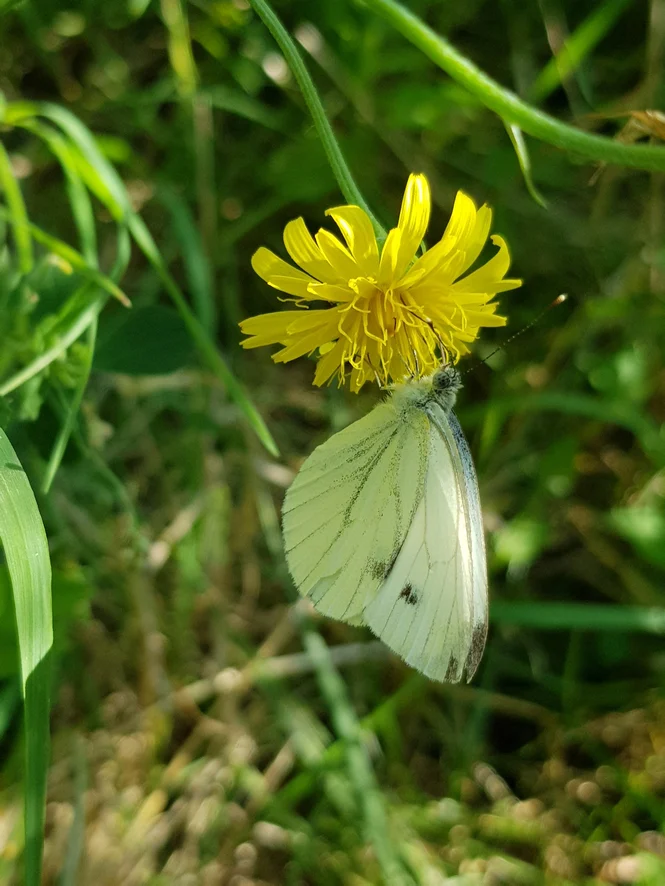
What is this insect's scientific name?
Pieris napi
